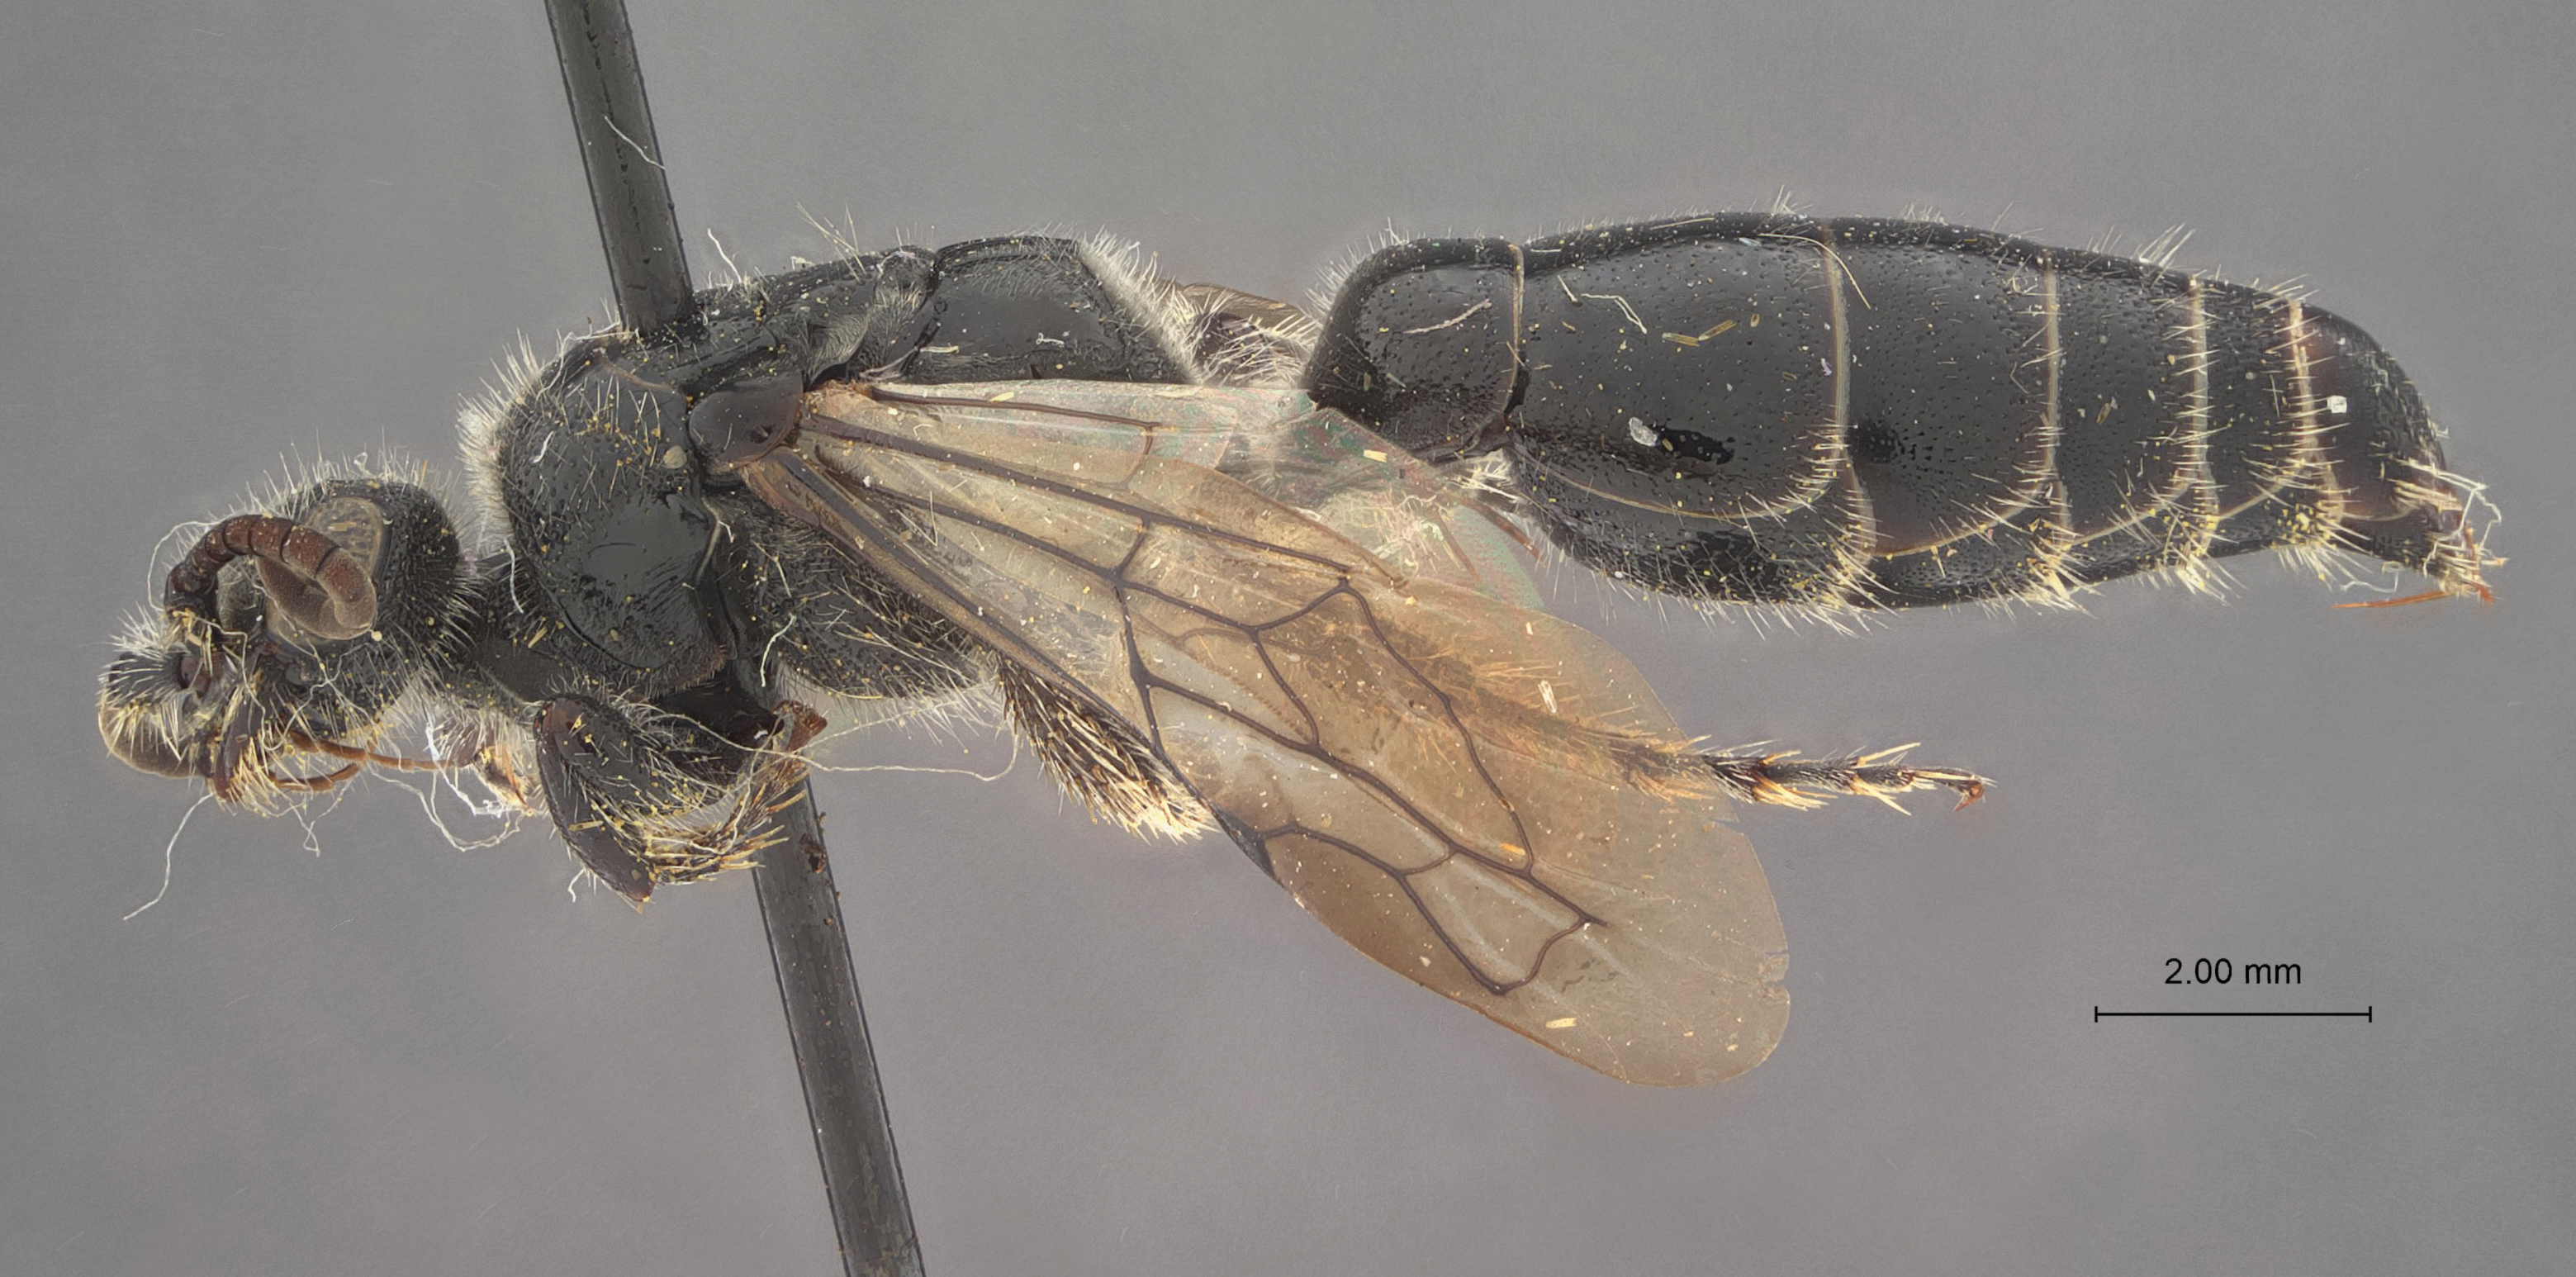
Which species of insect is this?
Tiphia mekdona
